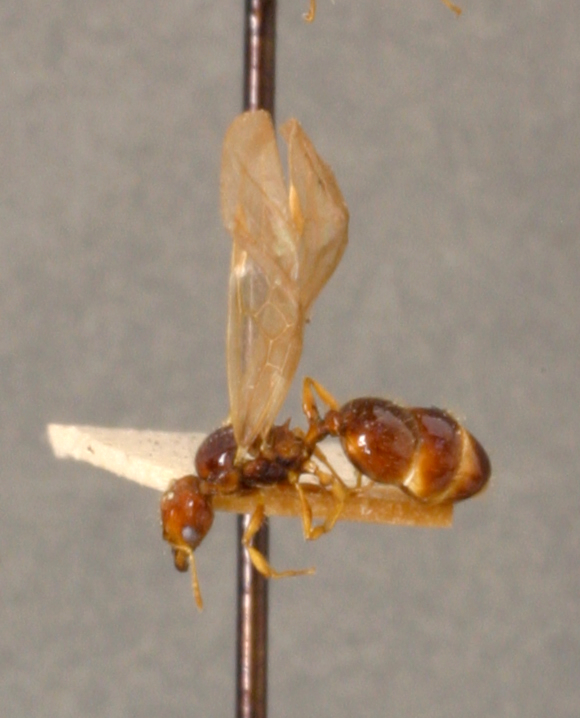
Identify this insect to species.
Pheidole knowlesi
